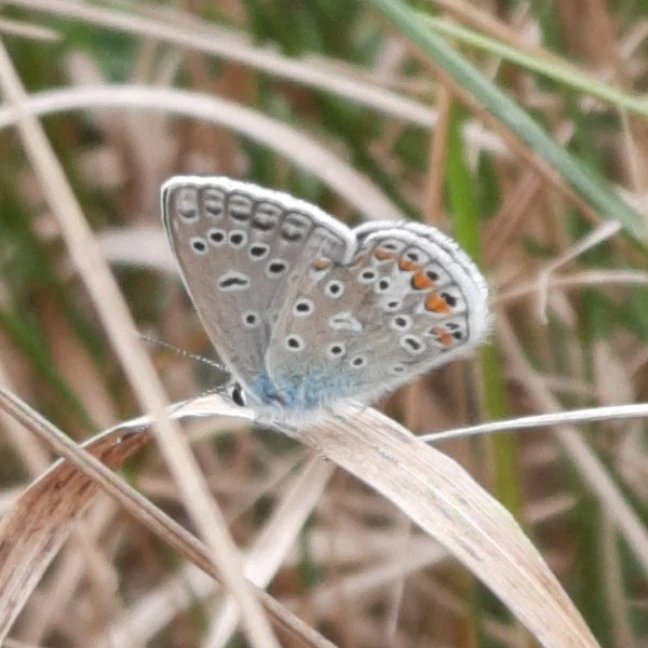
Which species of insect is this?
Polyommatus icarus
